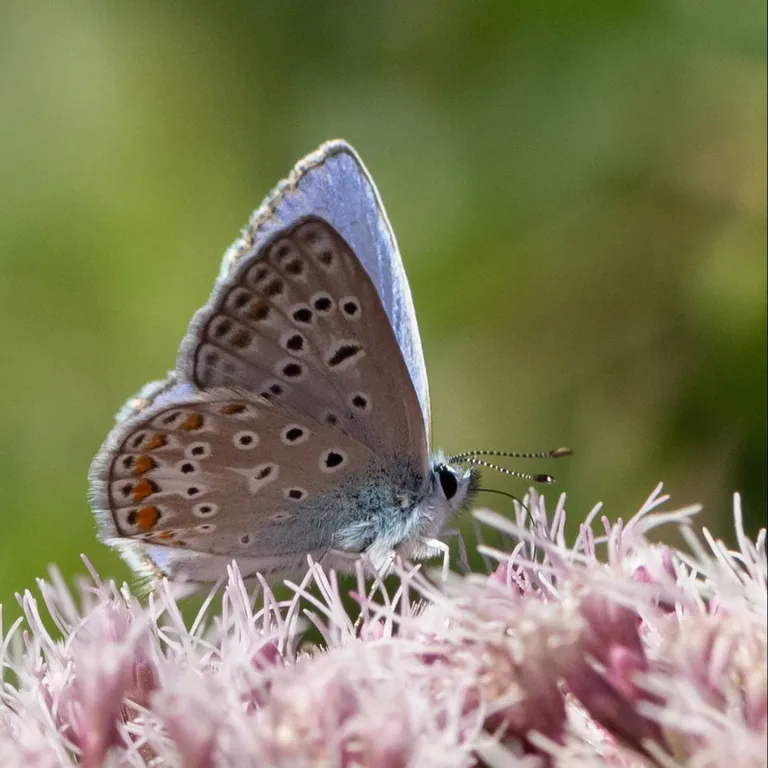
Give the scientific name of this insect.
Polyommatus icarus
